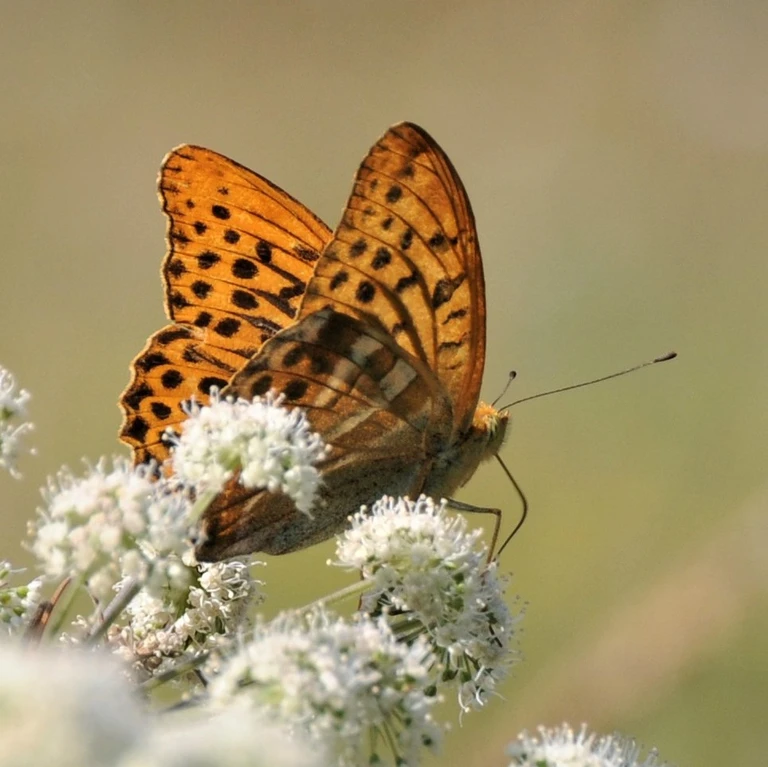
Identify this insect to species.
Argynnis paphia
